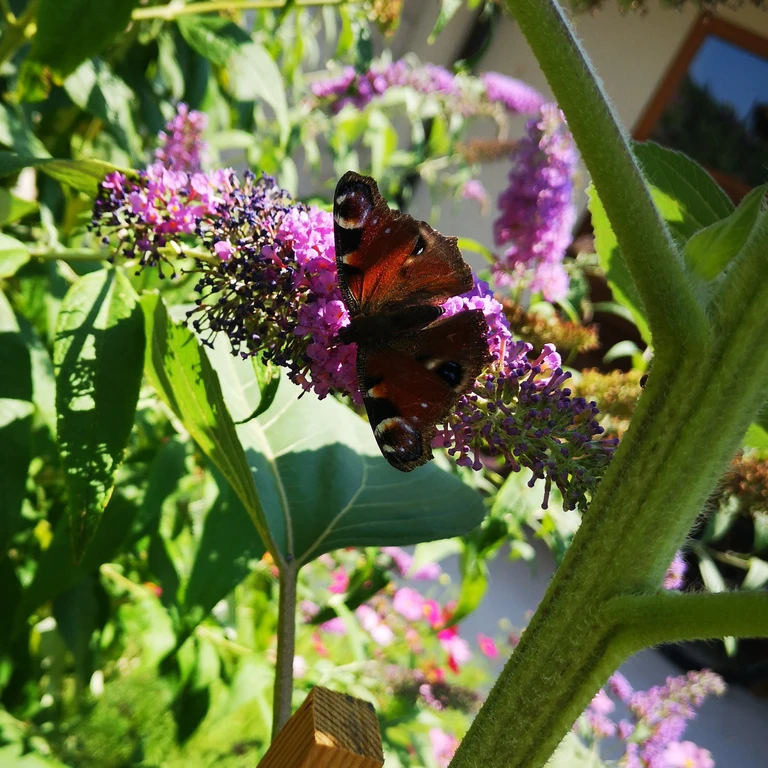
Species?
Aglais io
